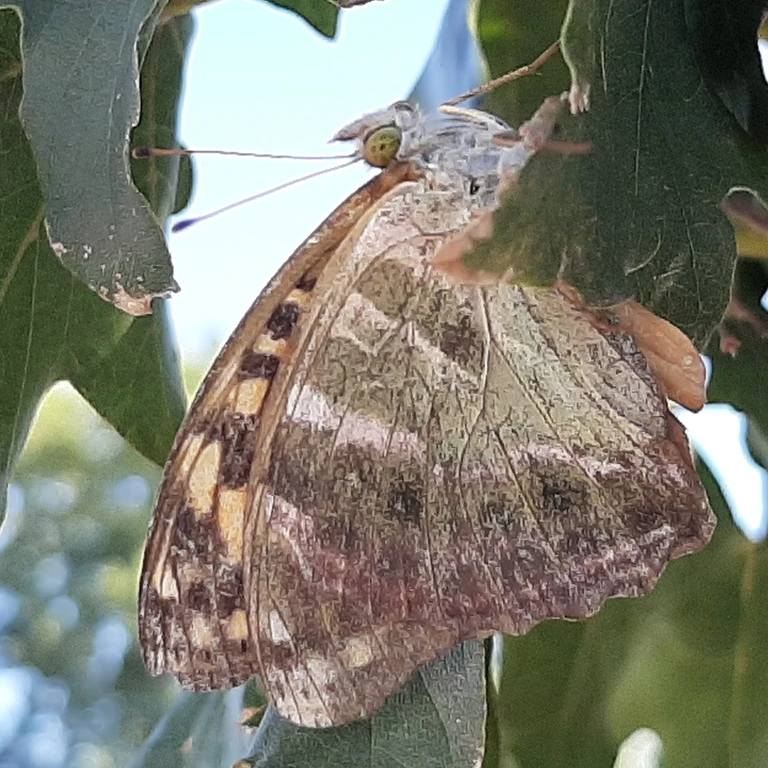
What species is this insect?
Argynnis paphia
